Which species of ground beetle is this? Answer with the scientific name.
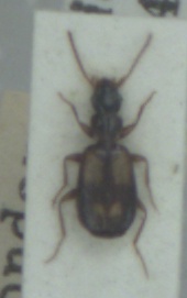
Calodromius spilotus
